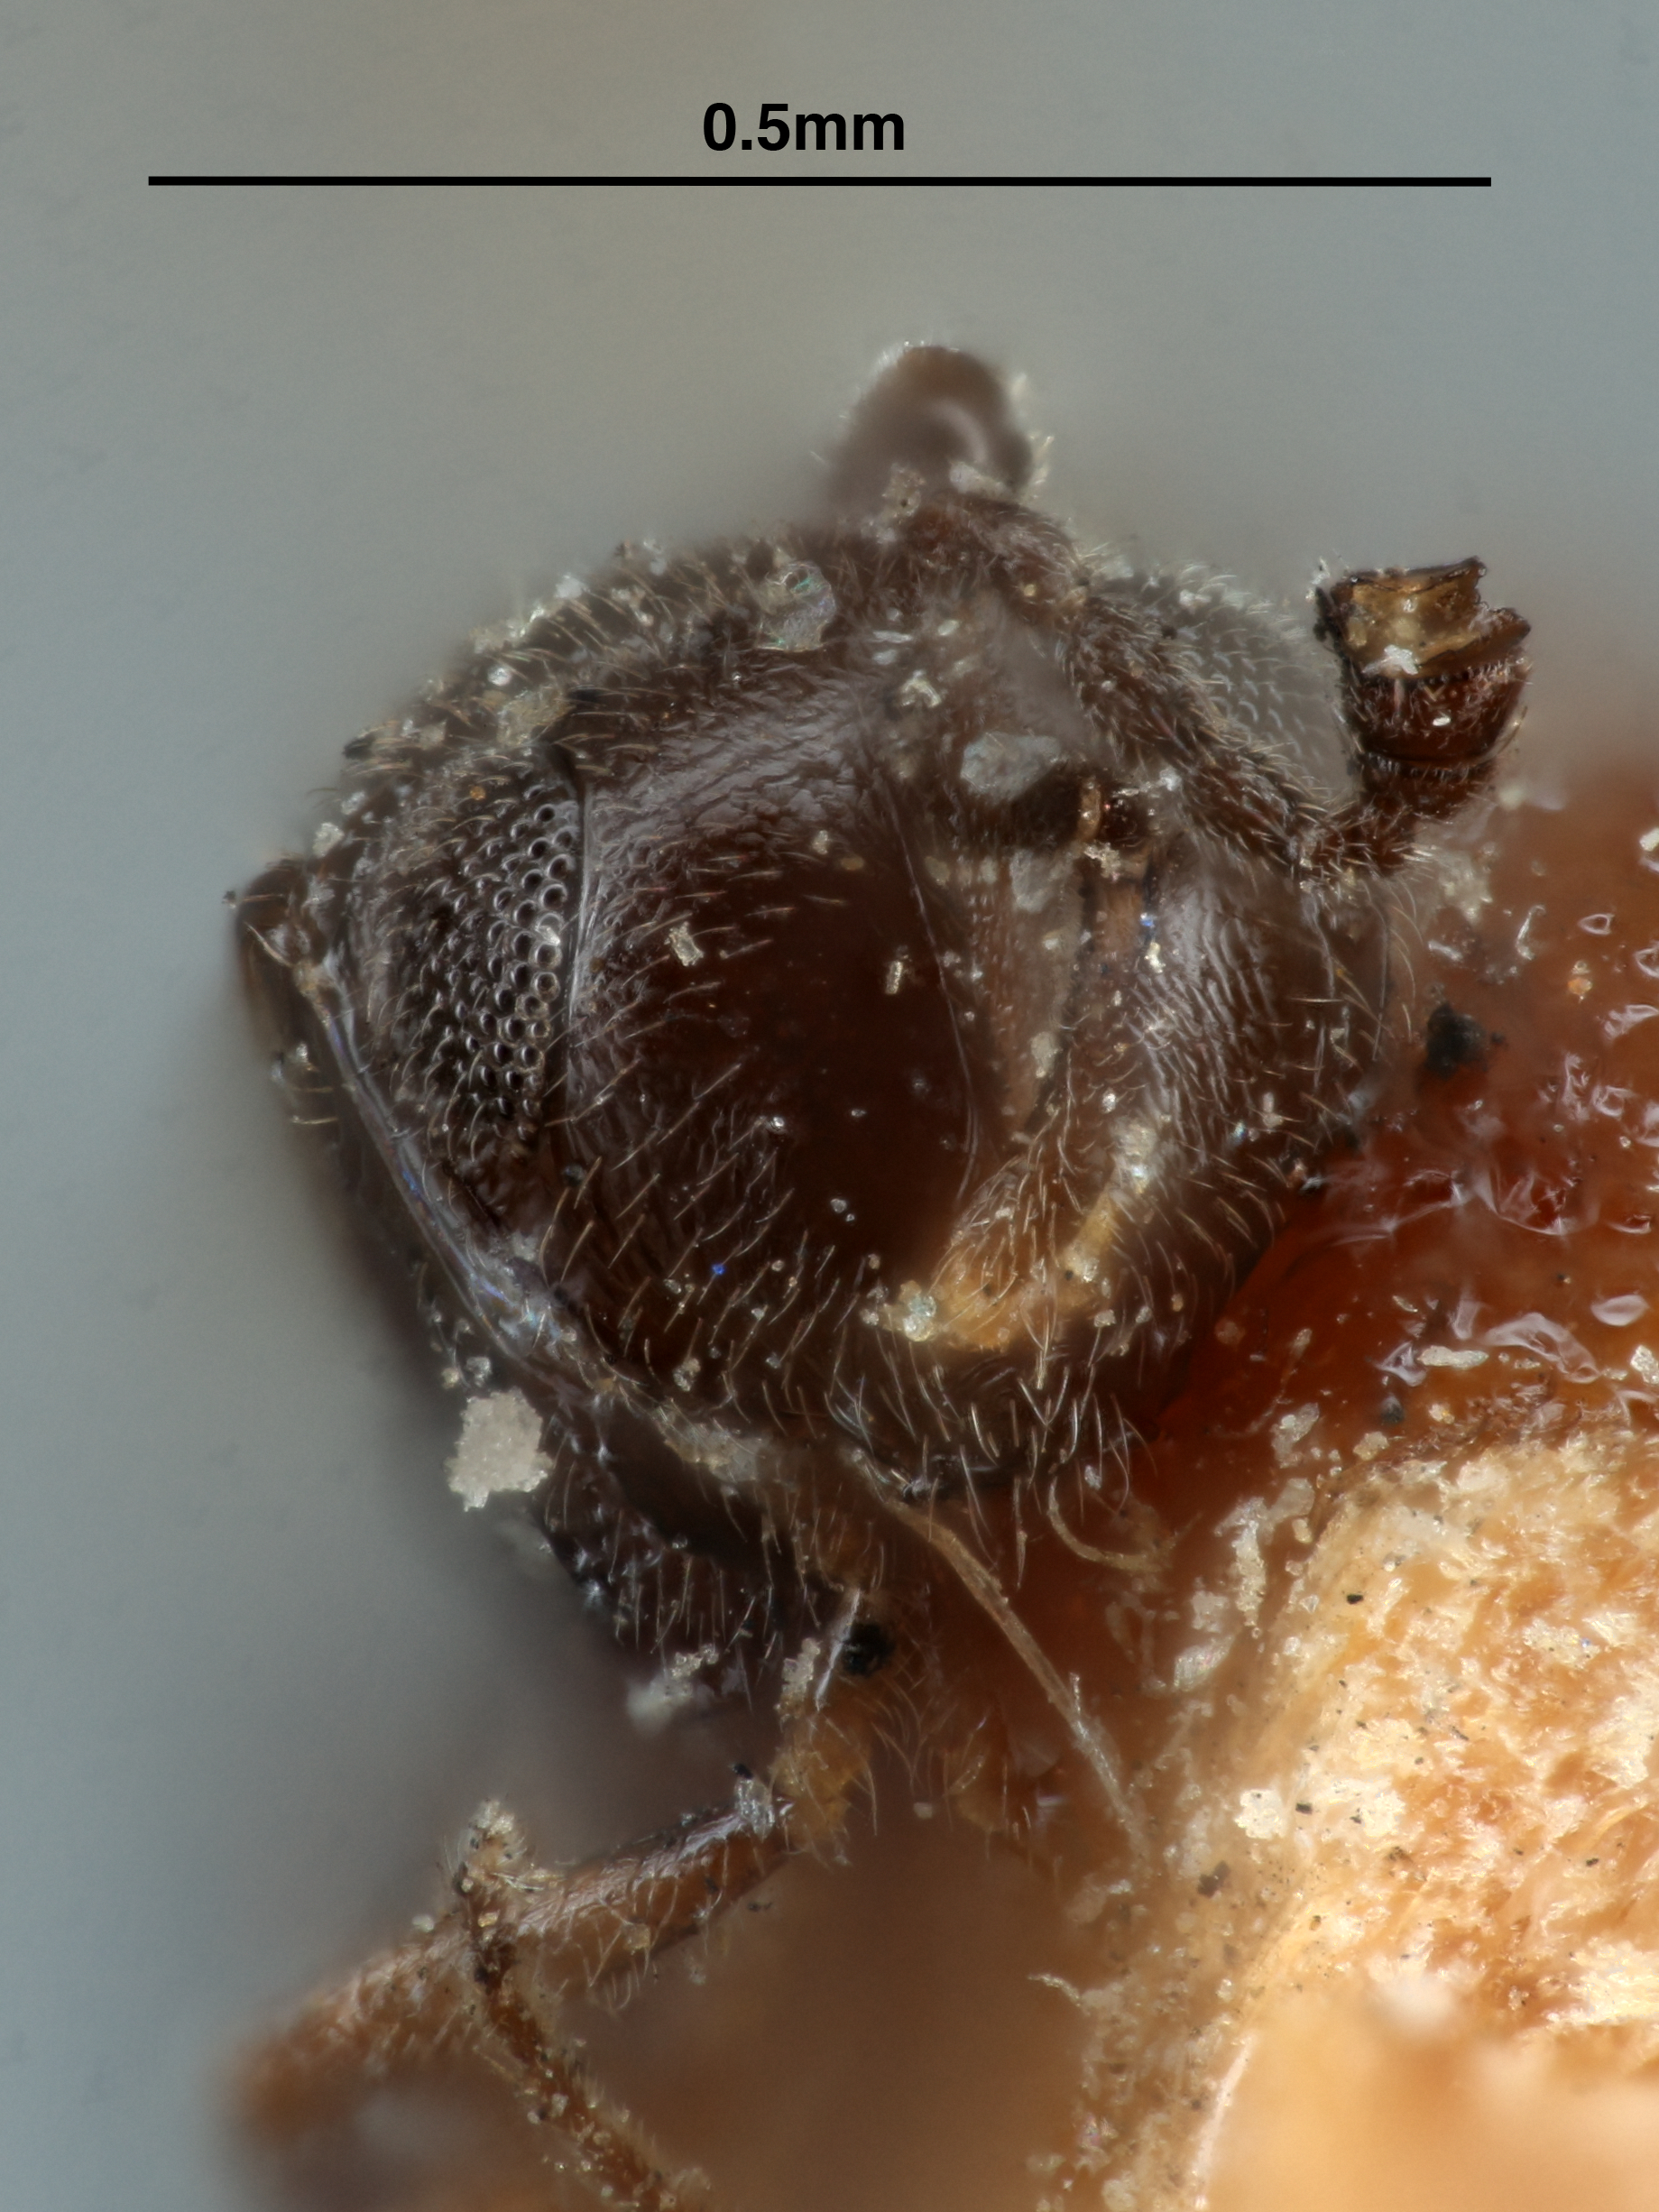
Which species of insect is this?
Trimorus nigrobrunneus
